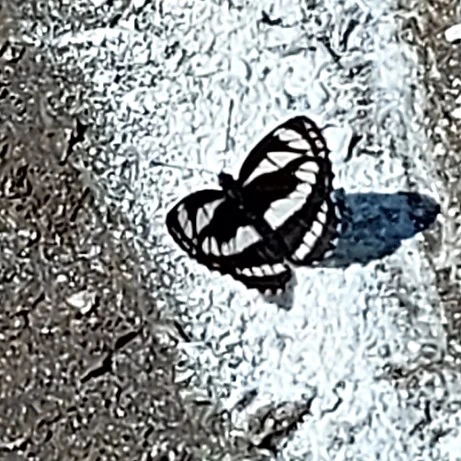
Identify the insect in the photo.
Neptis sappho
